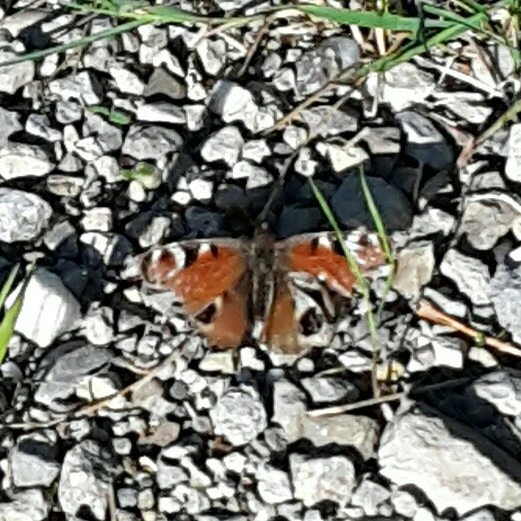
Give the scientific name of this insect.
Aglais io
